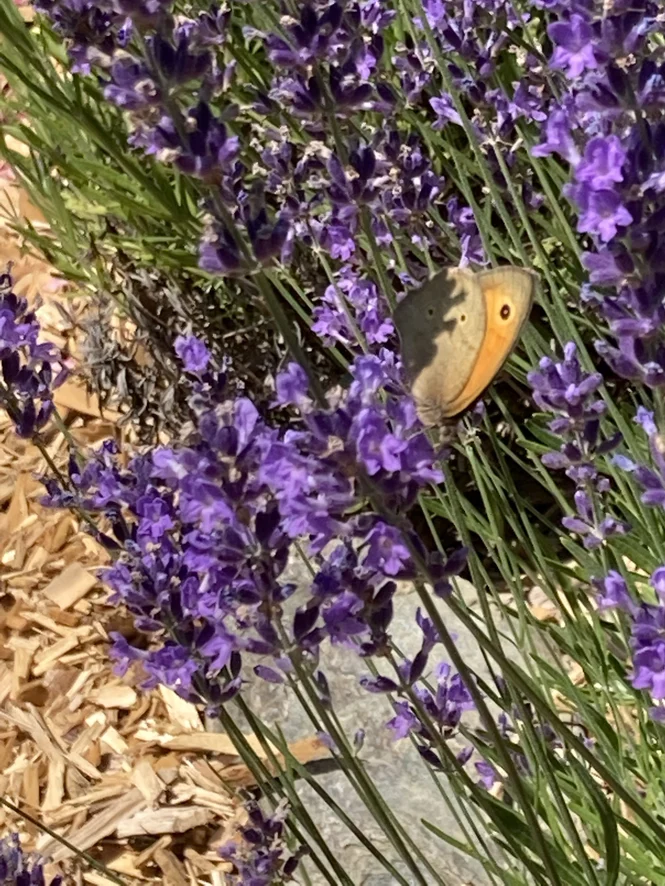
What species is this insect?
Maniola jurtina
